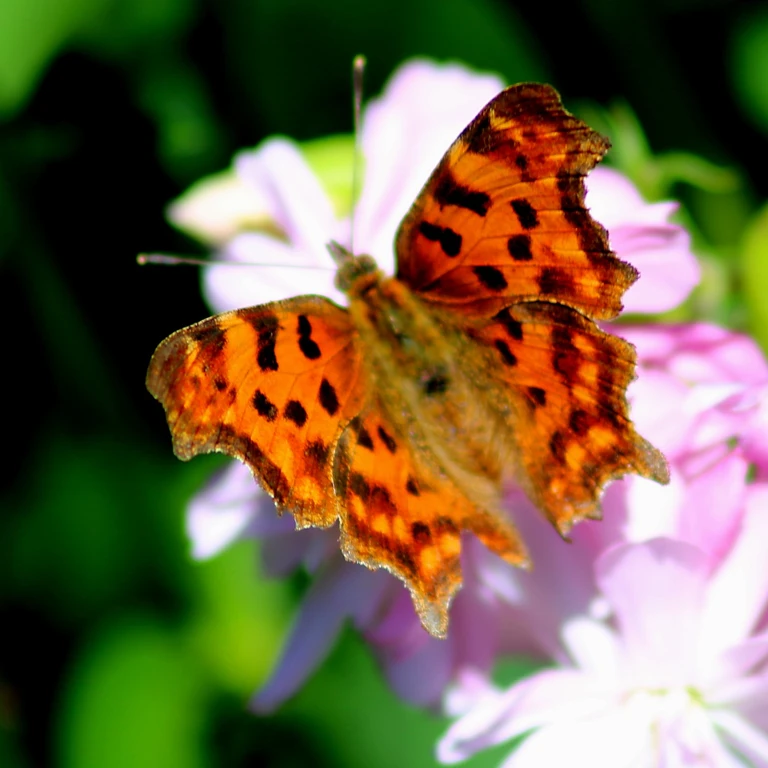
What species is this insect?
Polygonia c-album
